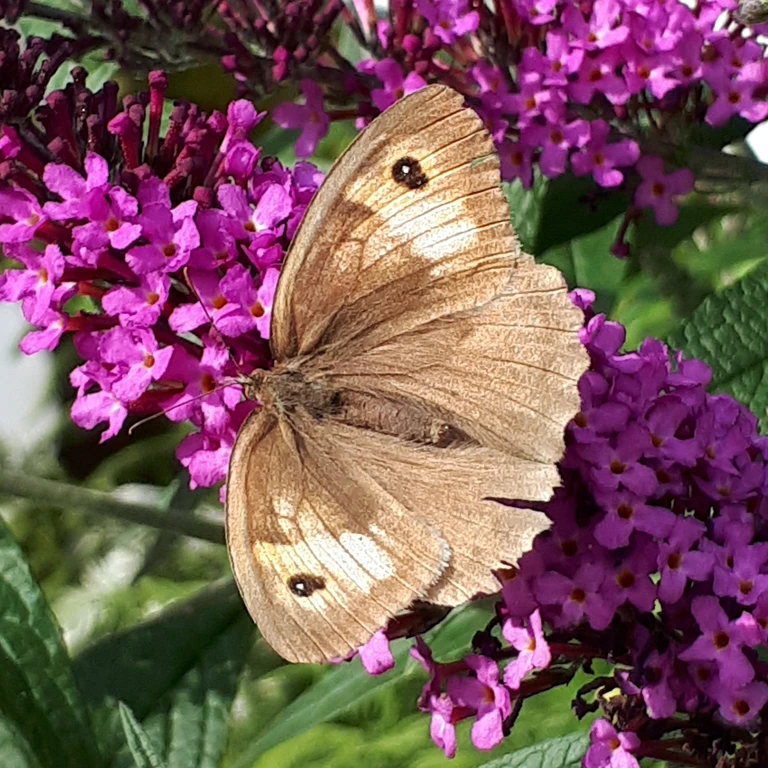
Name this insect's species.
Maniola jurtina
